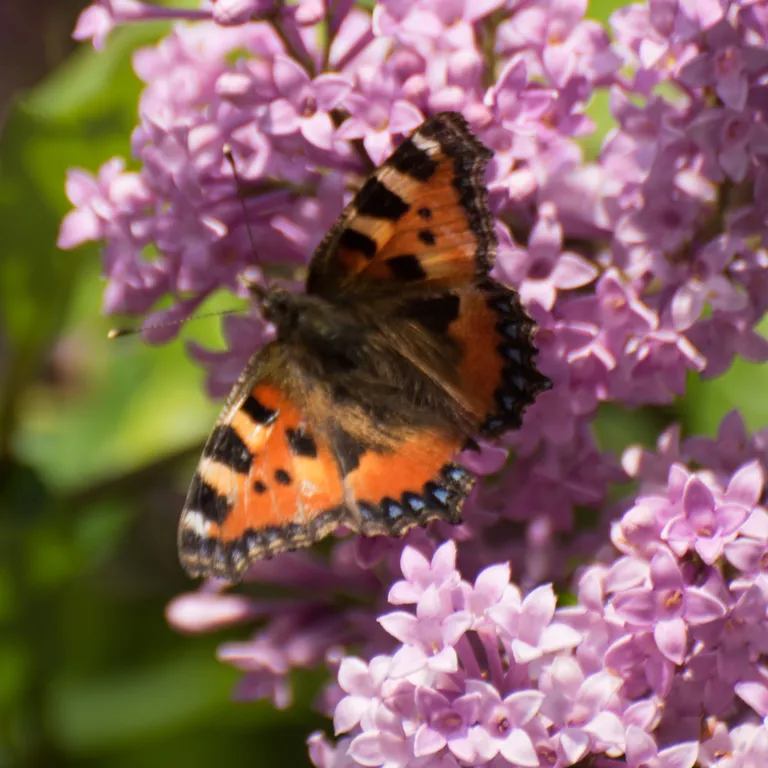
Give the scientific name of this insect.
Aglais urticae
